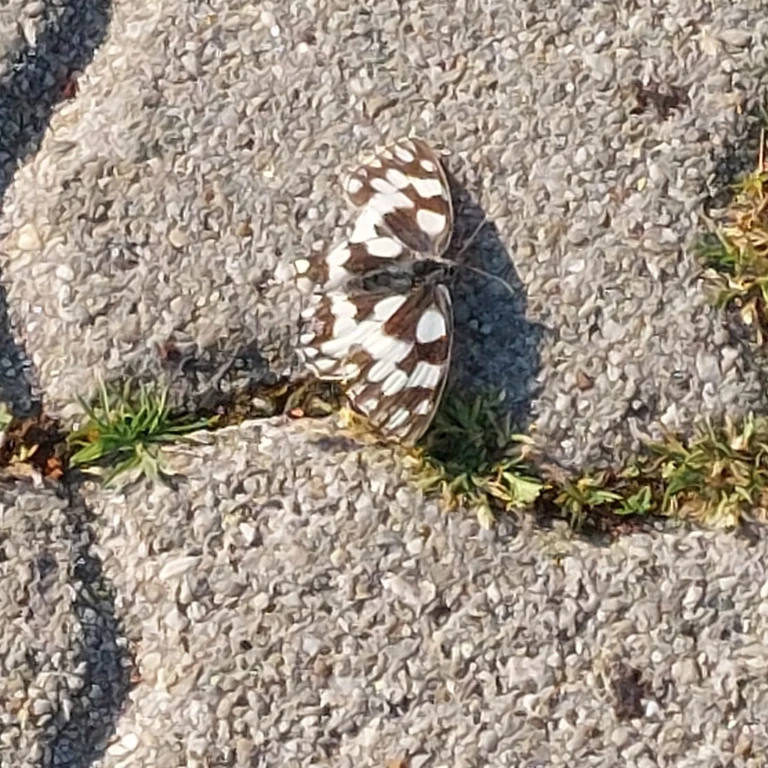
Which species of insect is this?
Melanargia galathea
